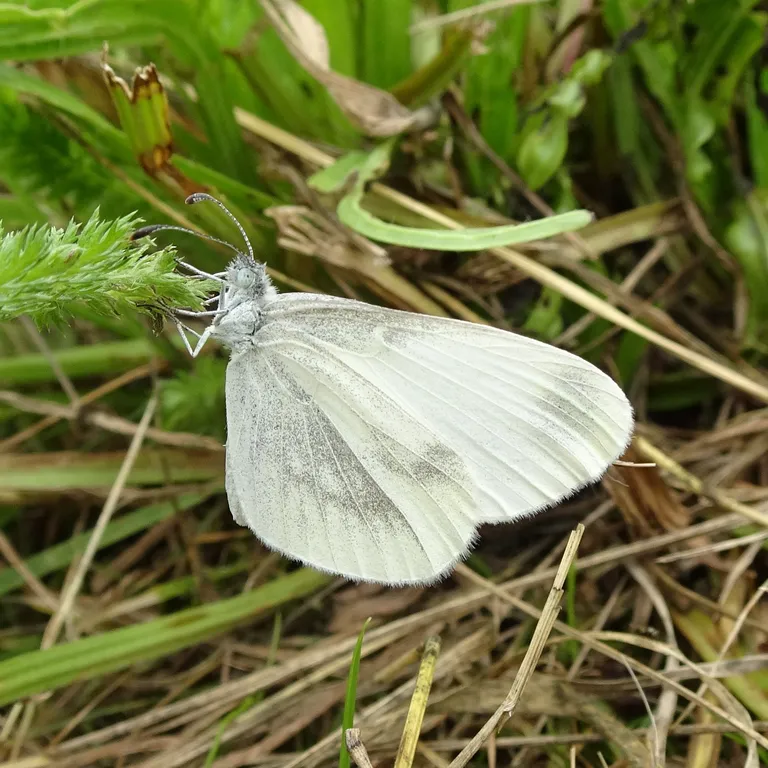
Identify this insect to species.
Leptidea sinapis/juvernica
